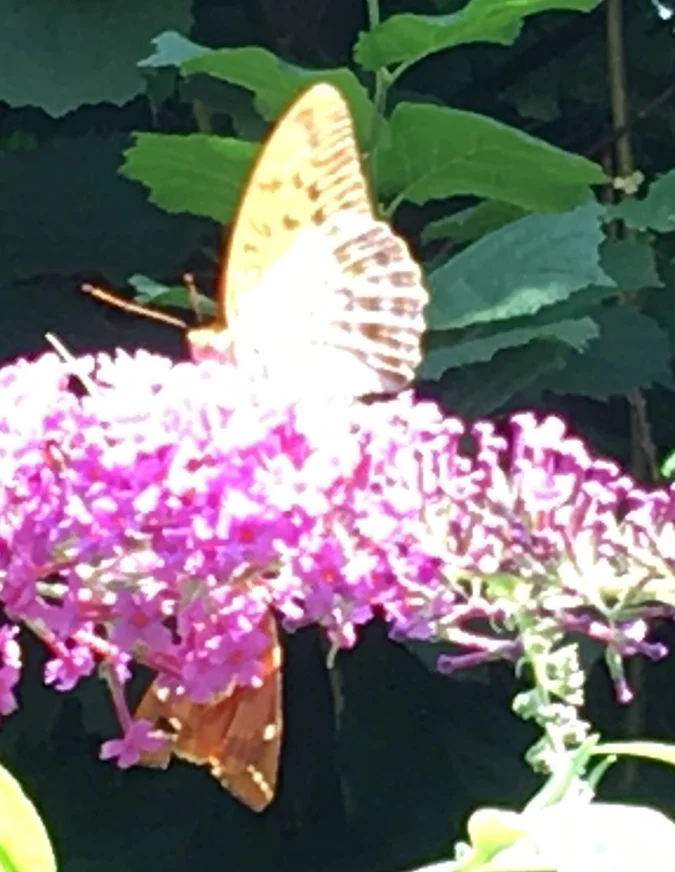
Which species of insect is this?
Argynnis paphia
